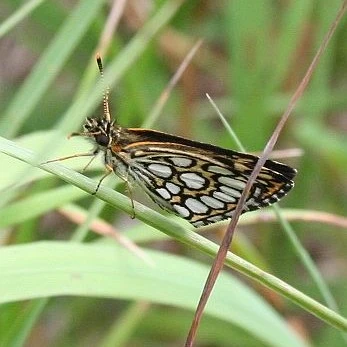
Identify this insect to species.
Heteropterus morpheus
